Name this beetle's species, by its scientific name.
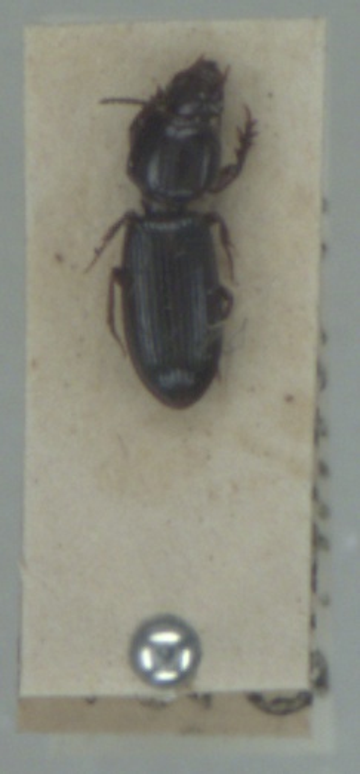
Clivina fossor
